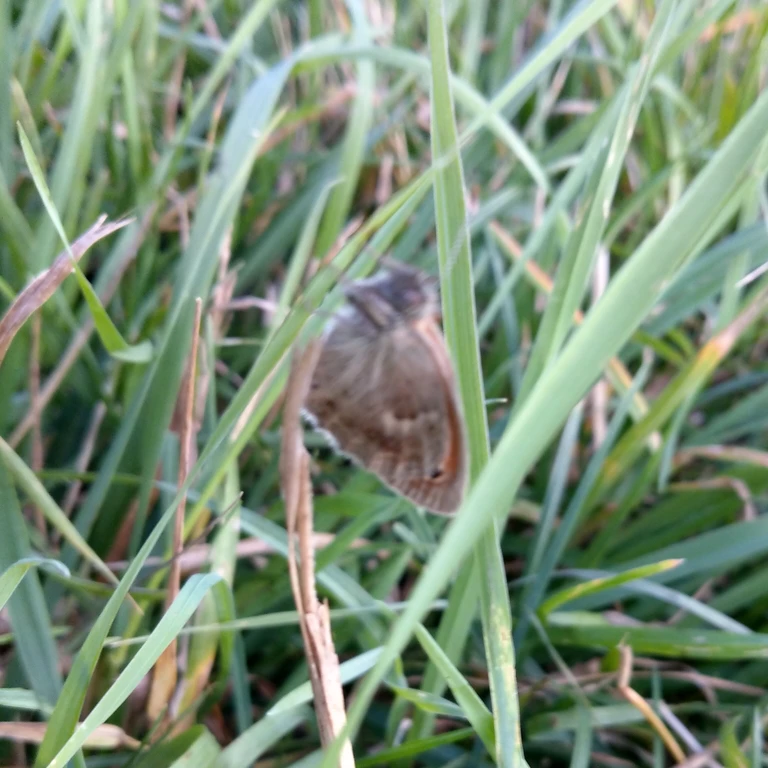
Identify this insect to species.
Maniola jurtina
